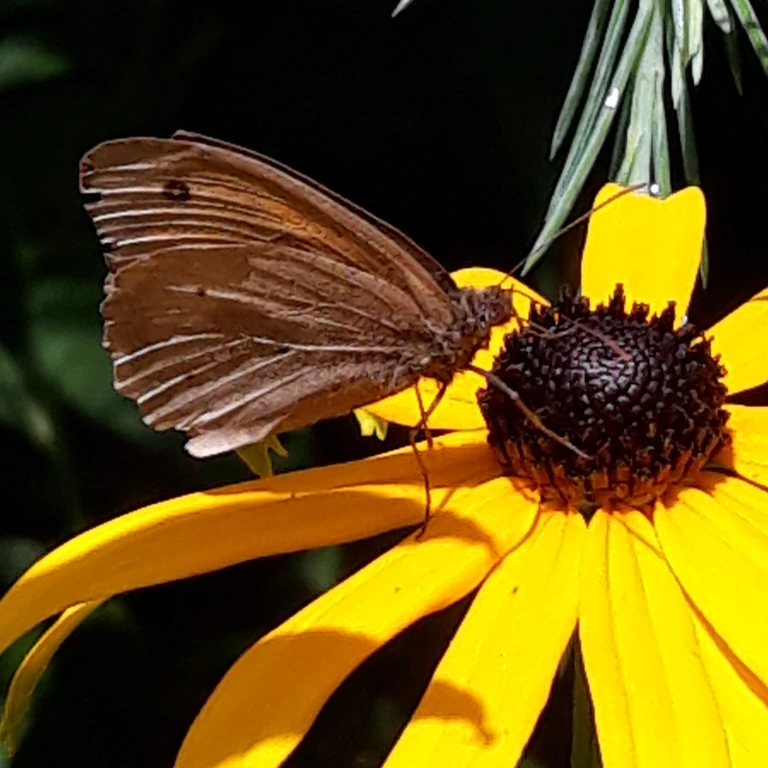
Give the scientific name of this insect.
Maniola jurtina
